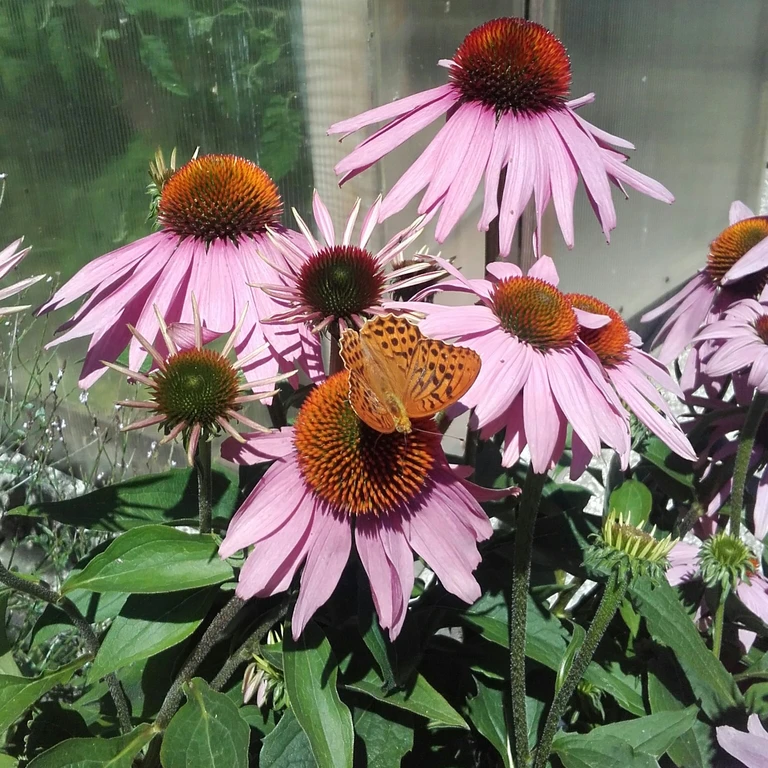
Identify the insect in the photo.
Argynnis paphia
